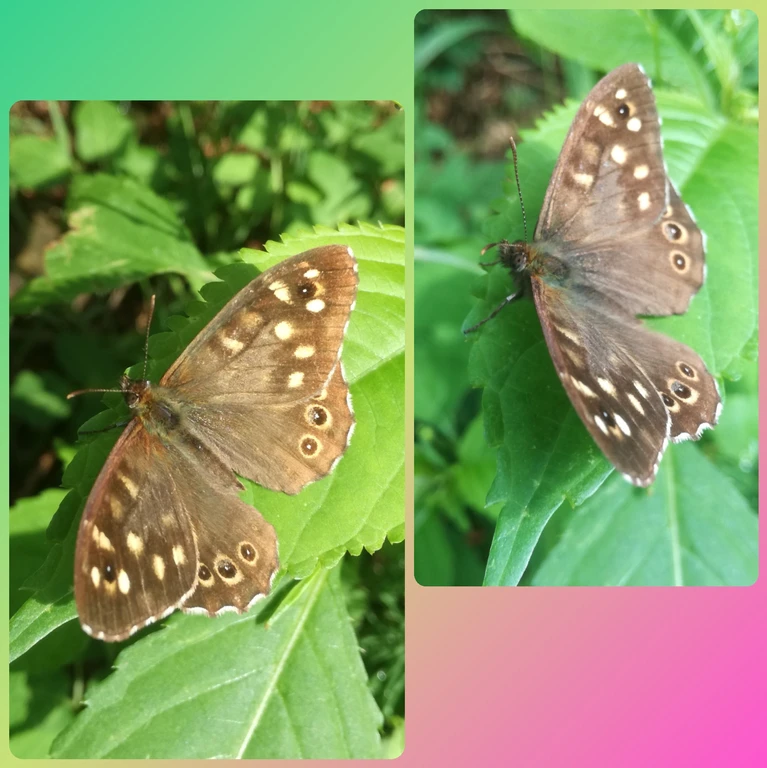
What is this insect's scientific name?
Pararge aegeria
